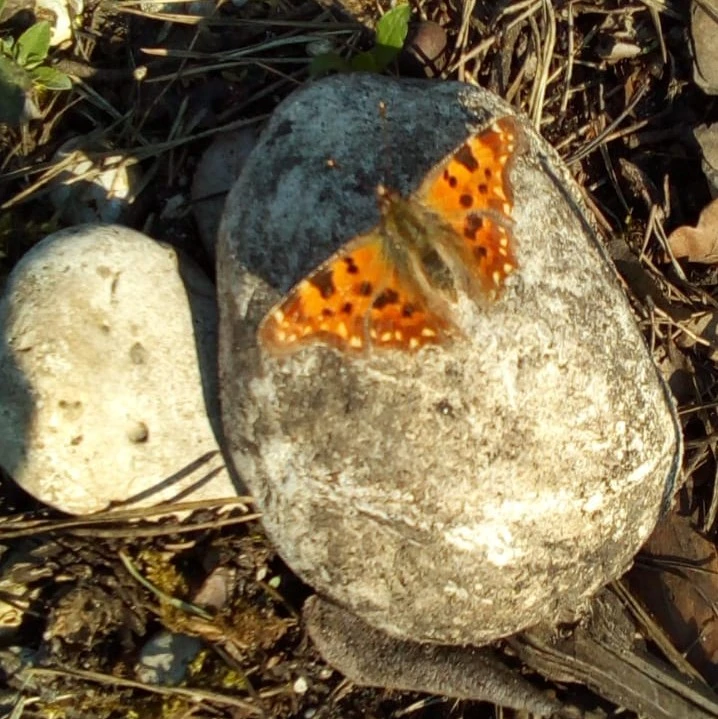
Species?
Polygonia c-album
